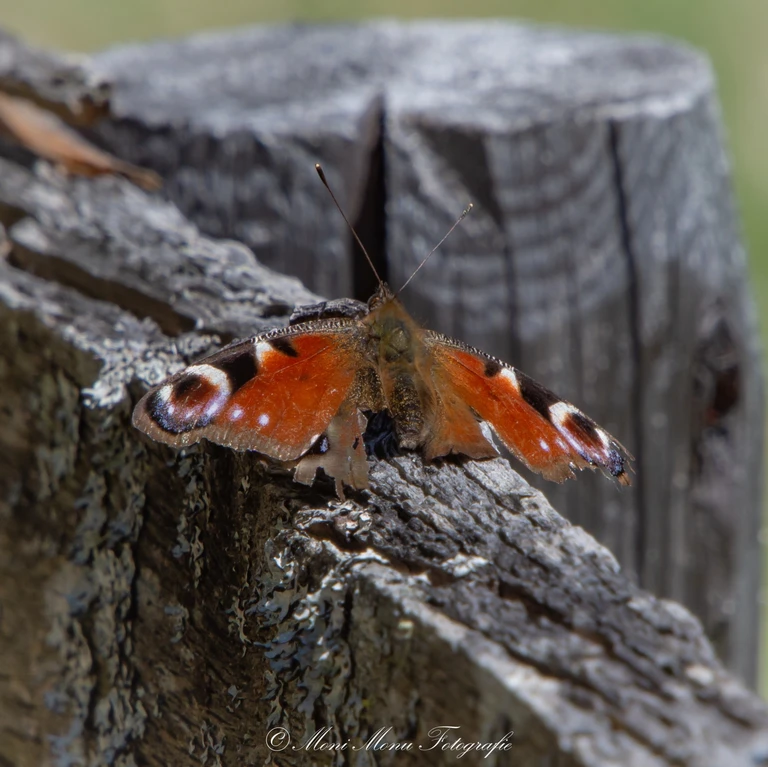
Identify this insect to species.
Aglais io
